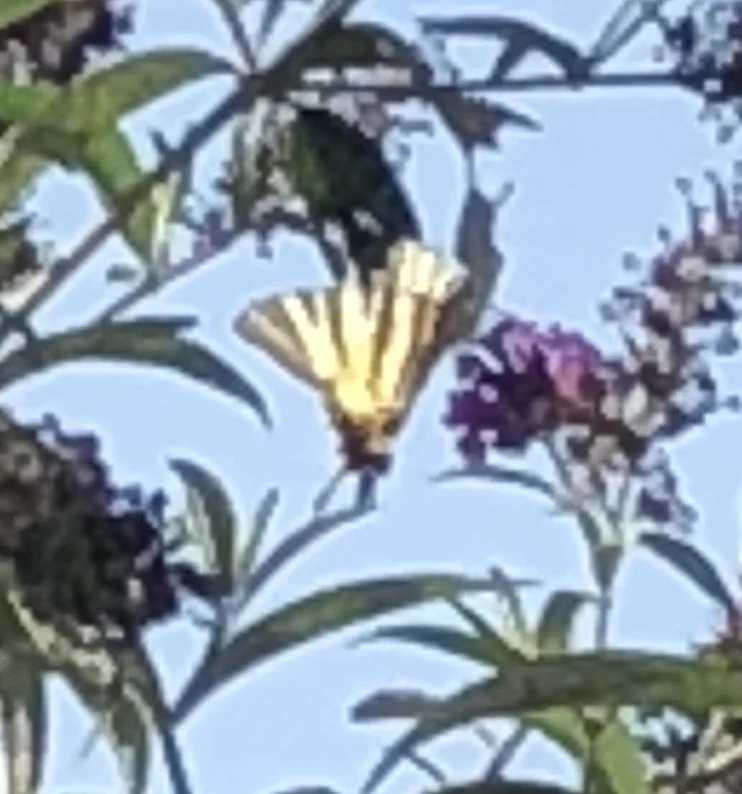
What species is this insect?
Iphiclides podalirius
